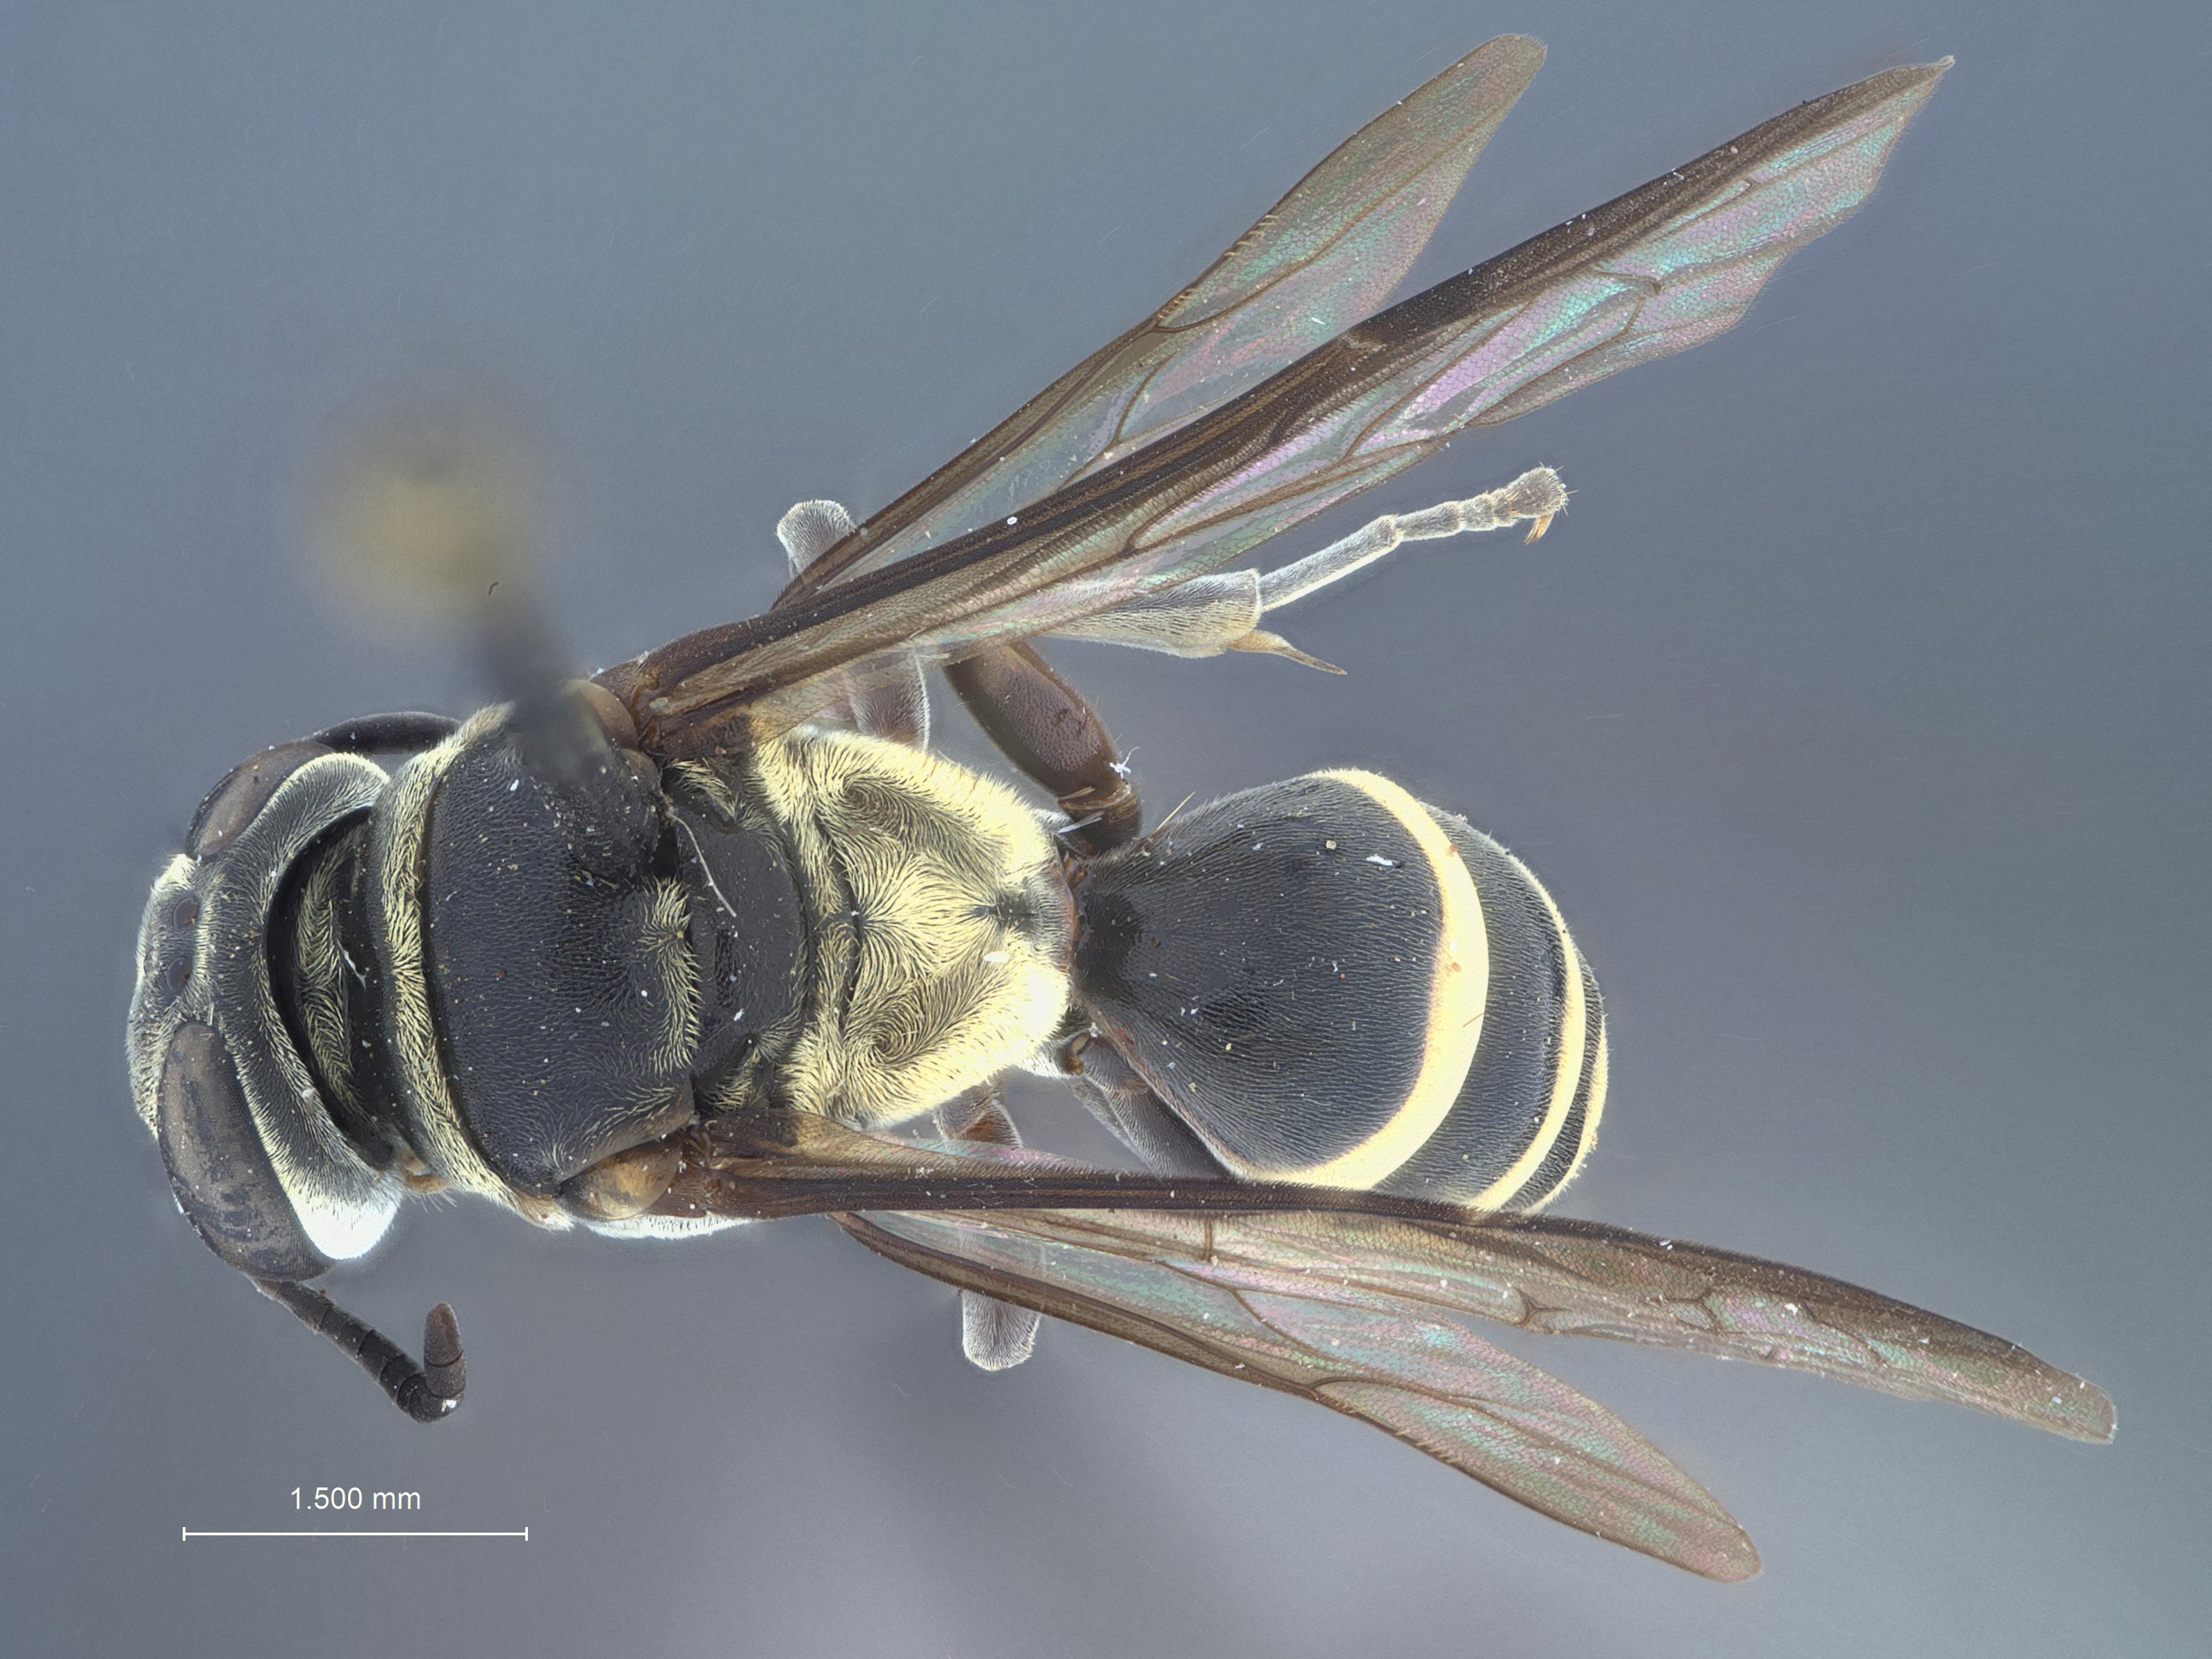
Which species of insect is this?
Pison chrysops
